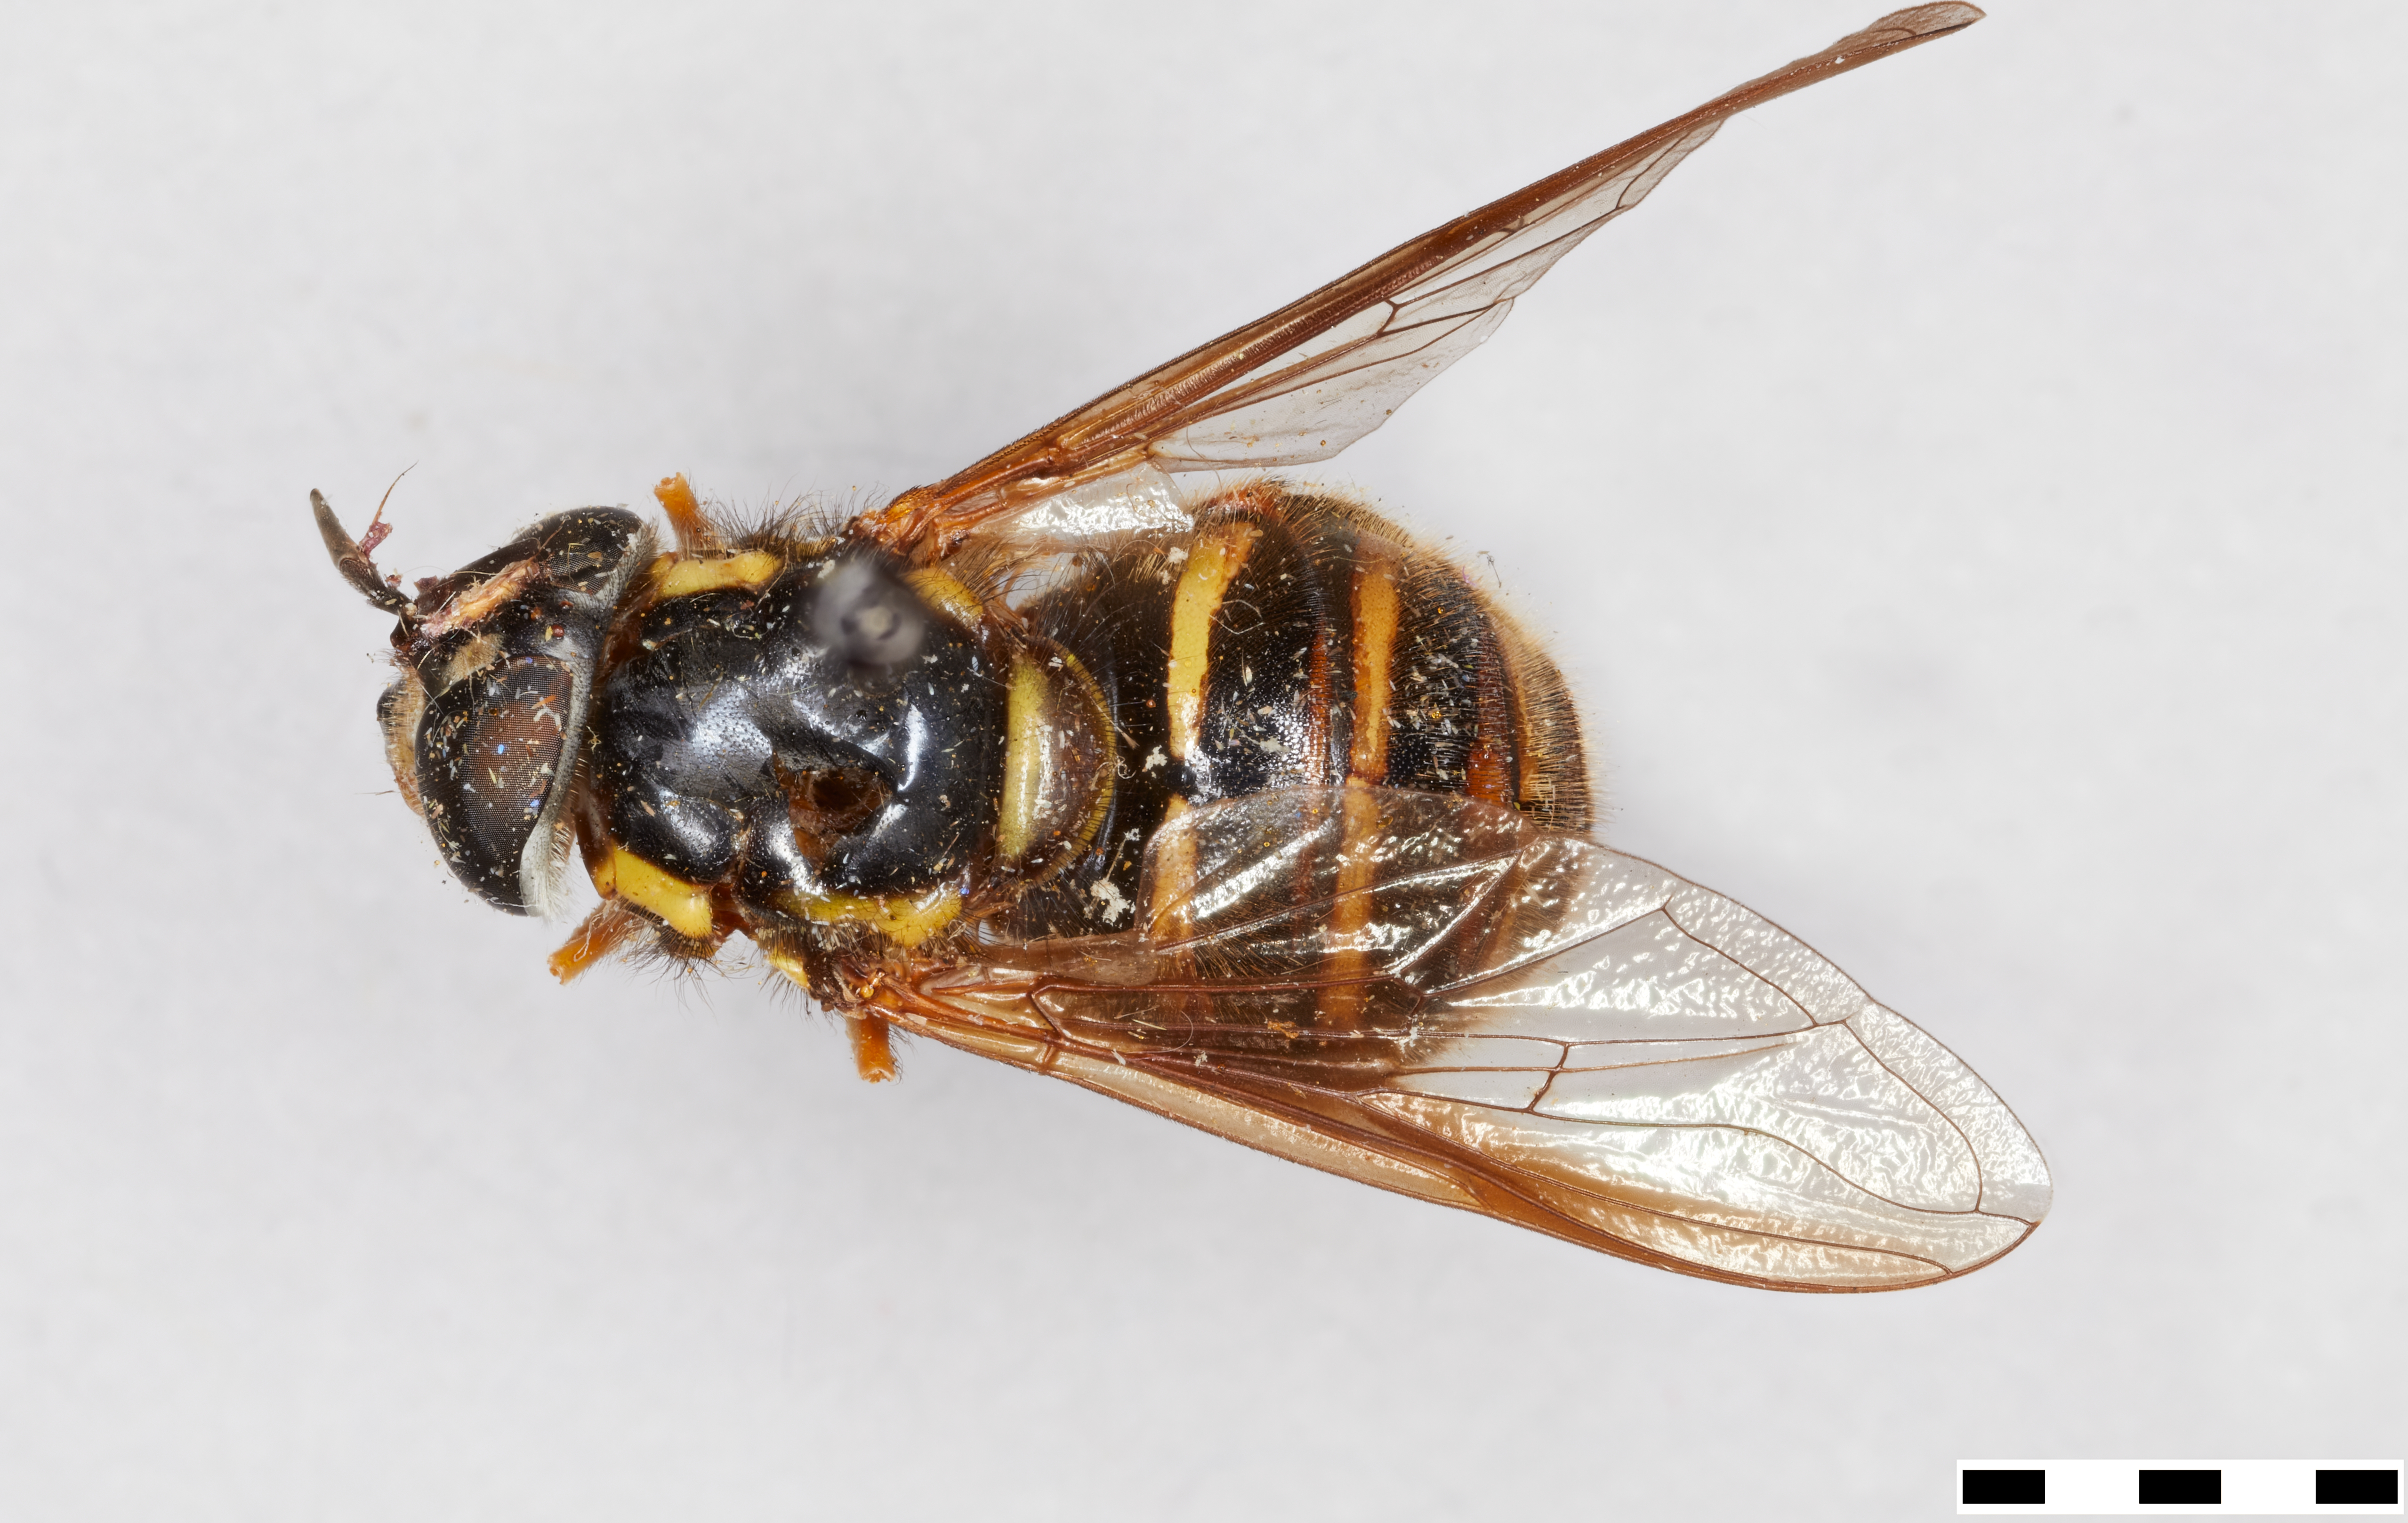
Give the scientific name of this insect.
Chrysotoxum mongol
